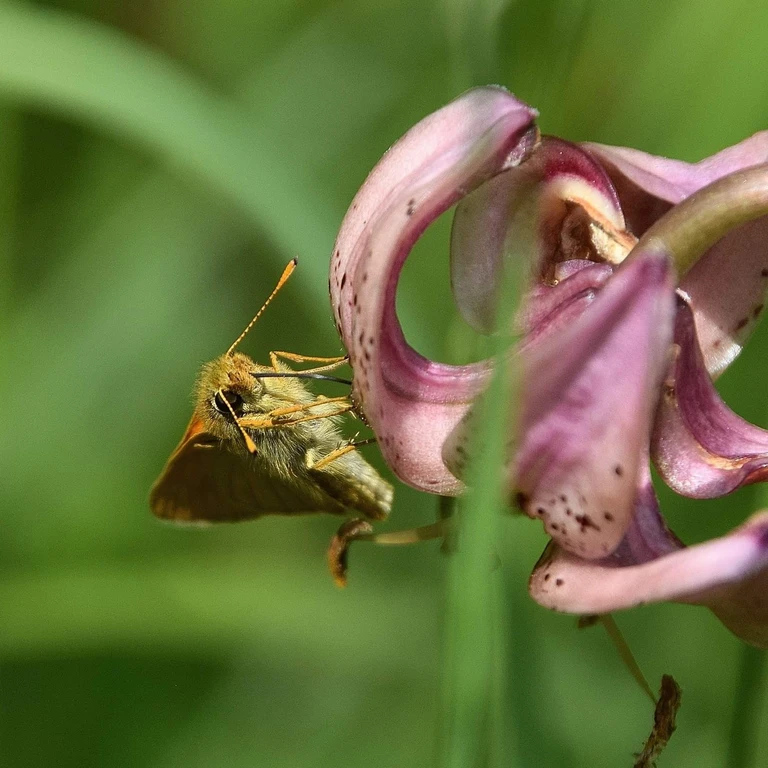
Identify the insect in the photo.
Ochlodes sylvanus (also Ochlodes venata)
